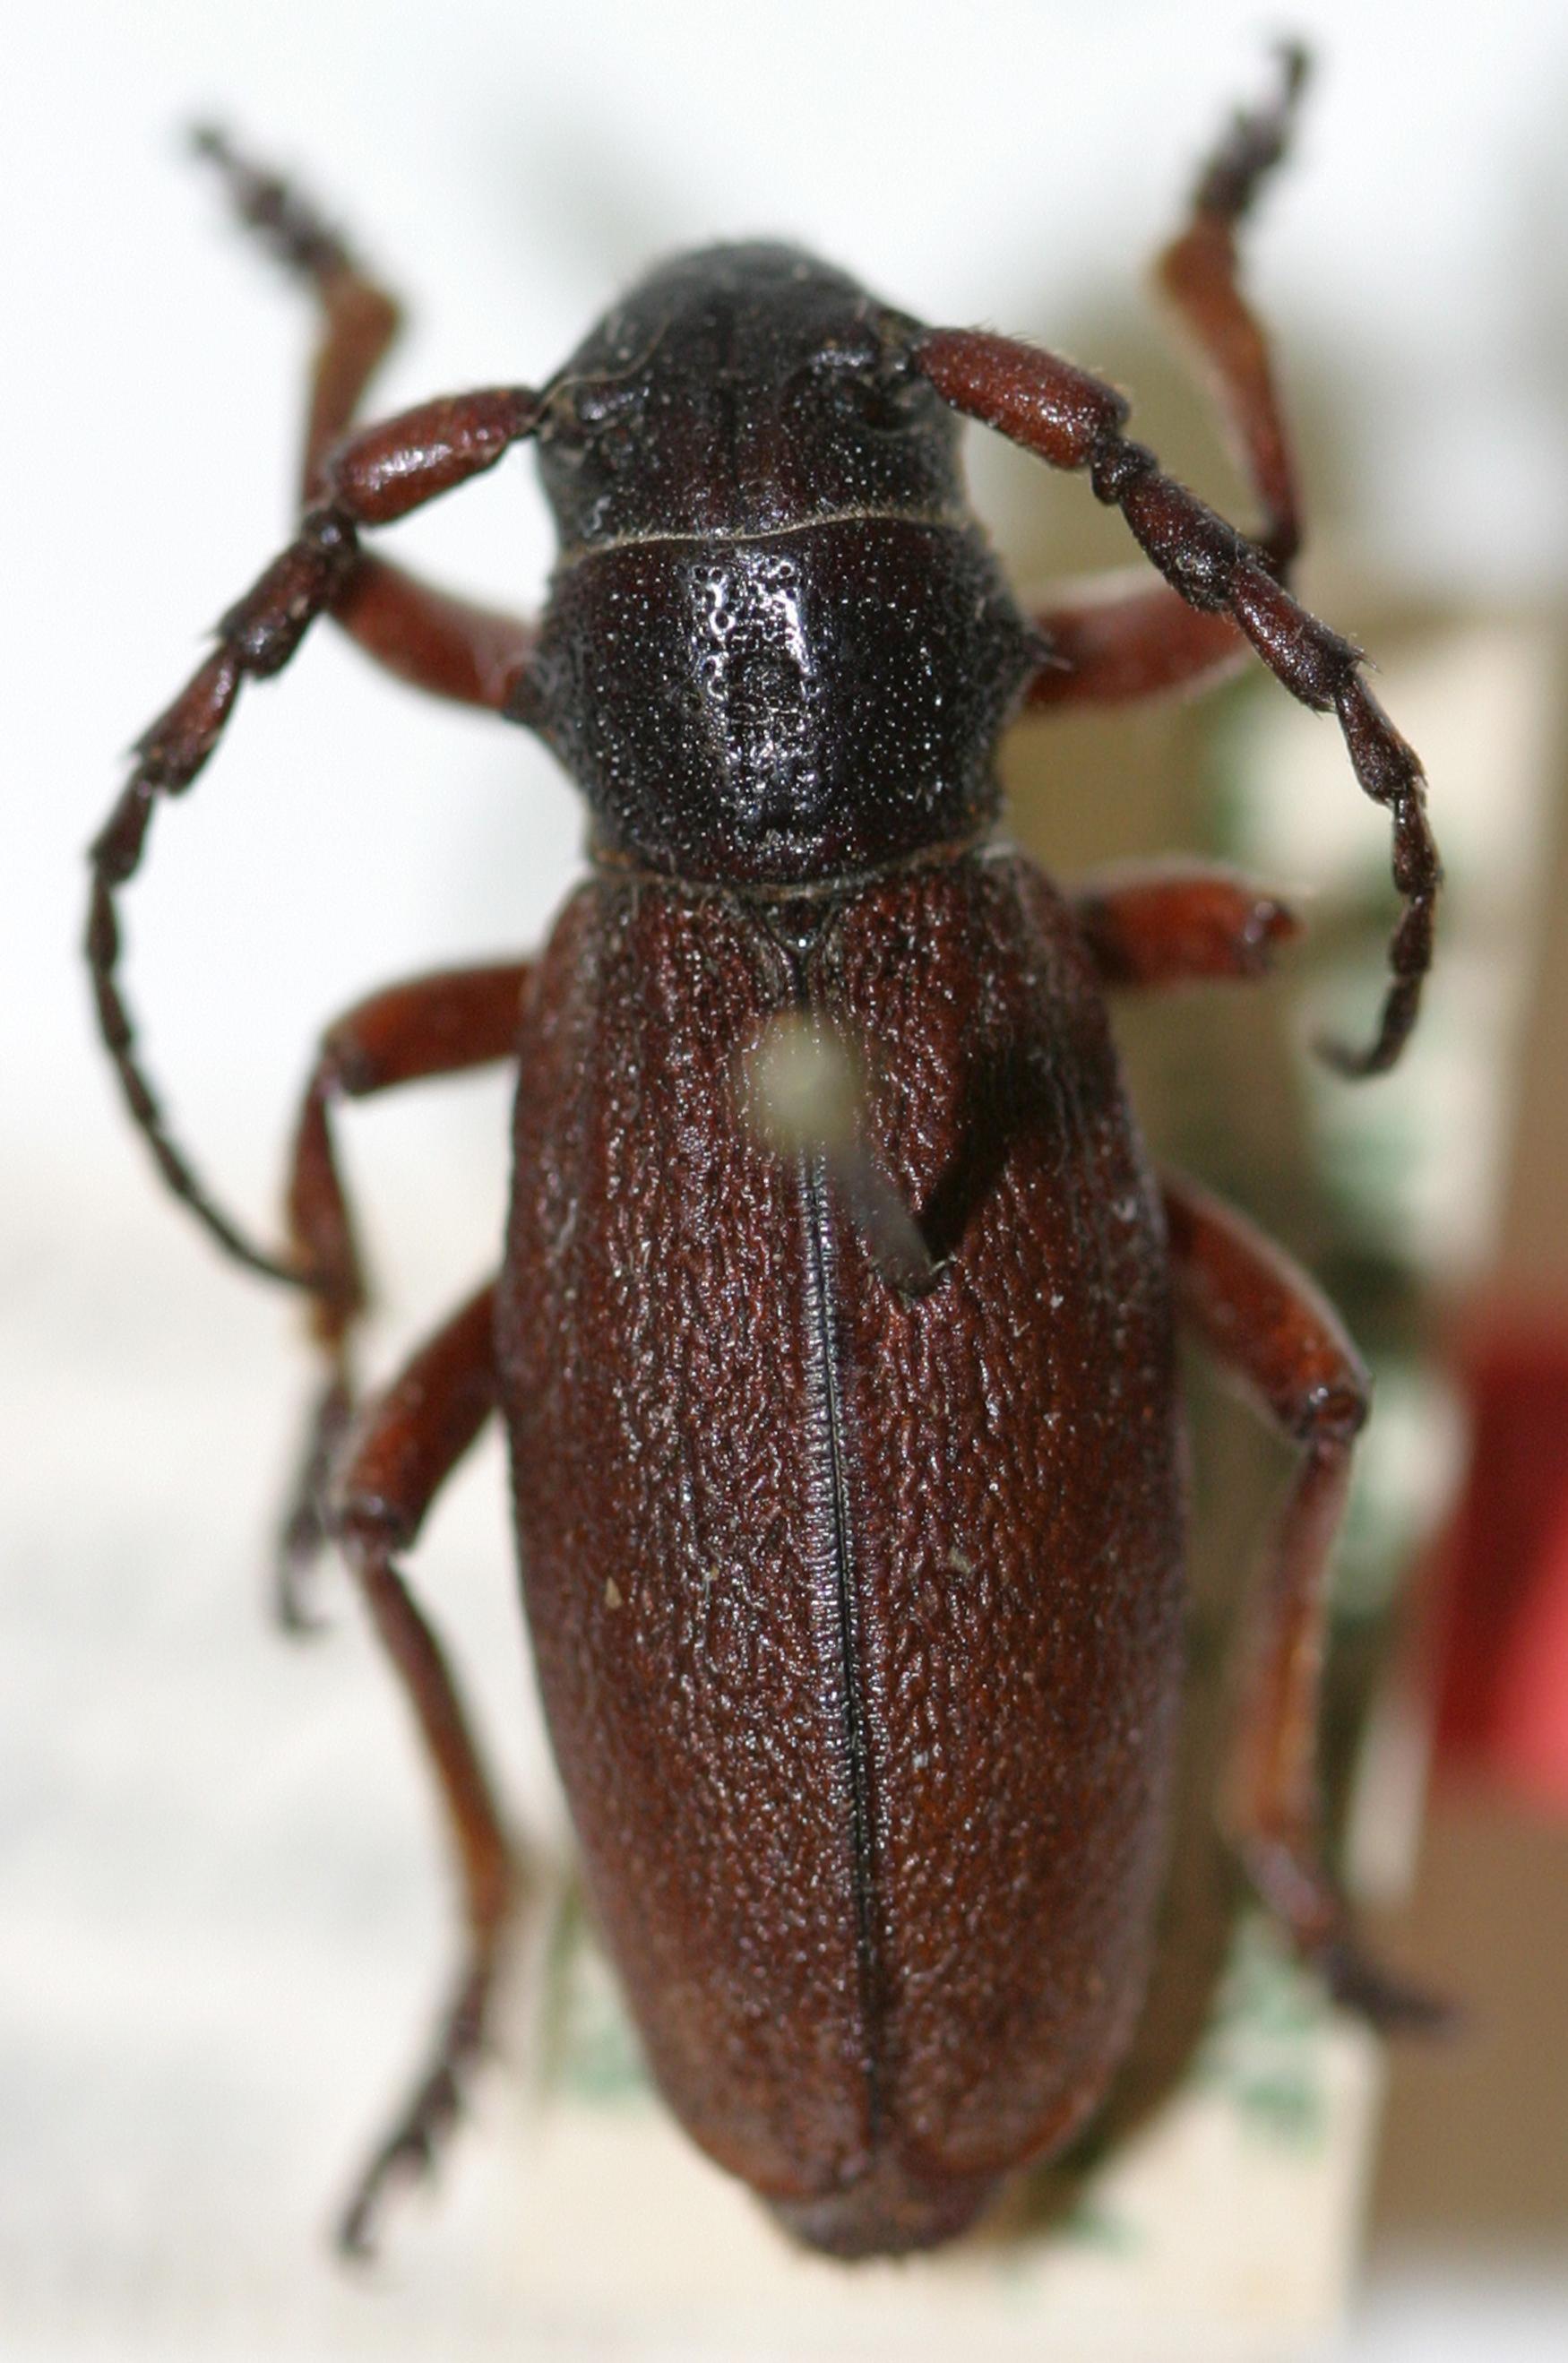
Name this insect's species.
Dorcadion fulvum
